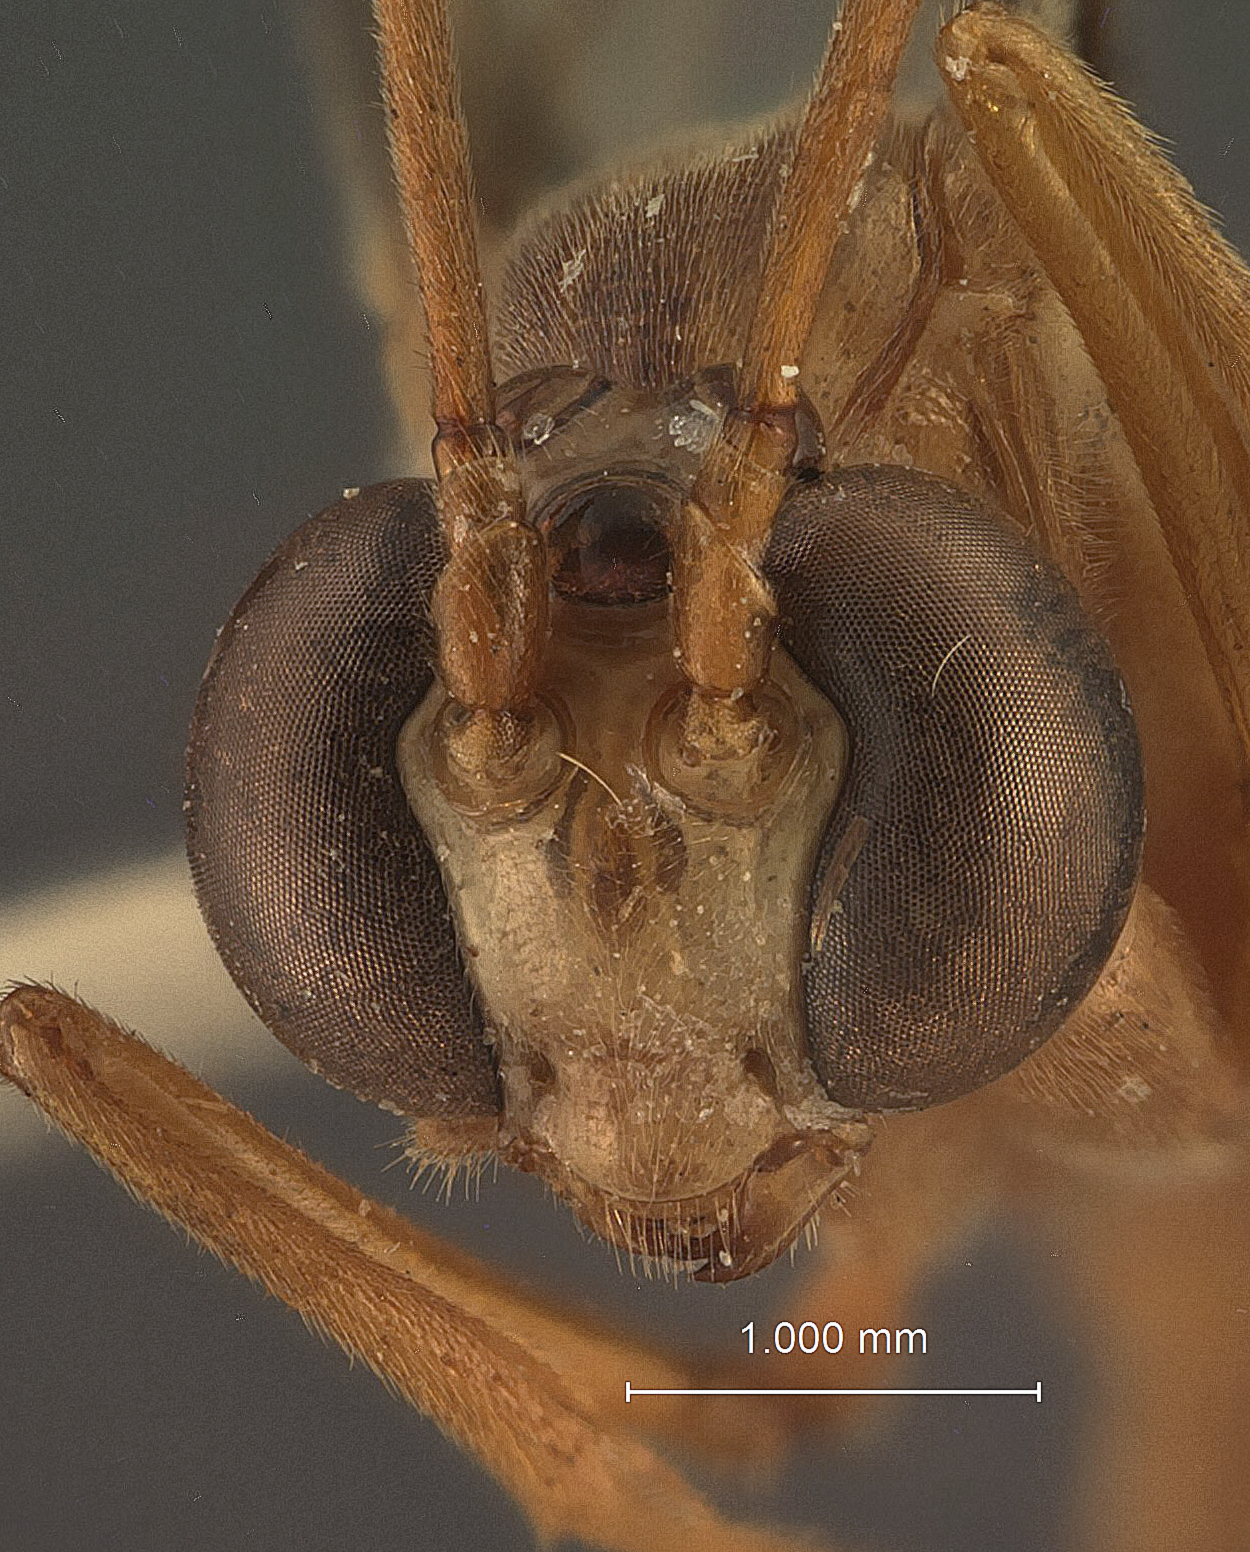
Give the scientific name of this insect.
Enicospilus paupus
